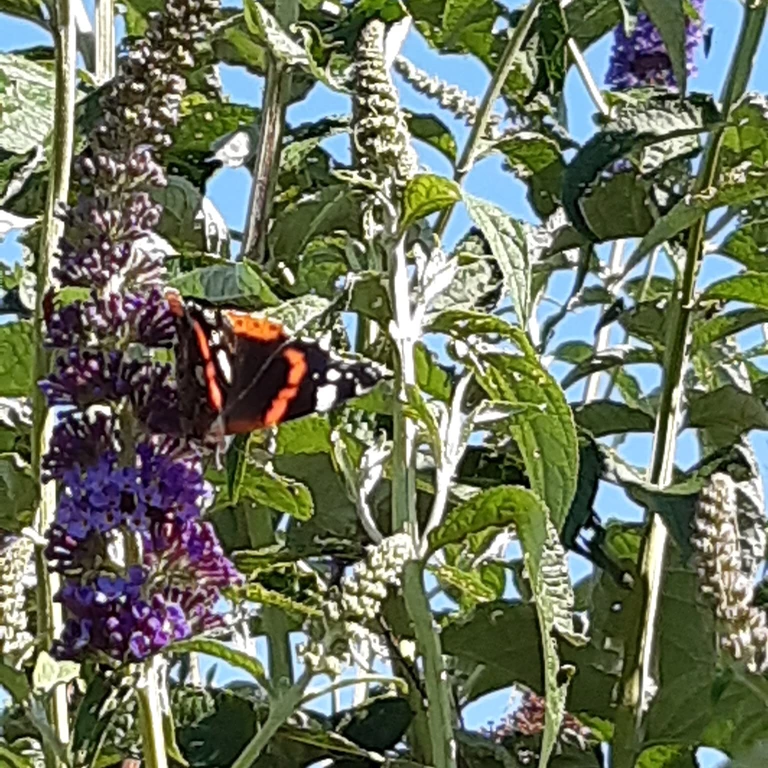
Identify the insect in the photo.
Vanessa atalanta
